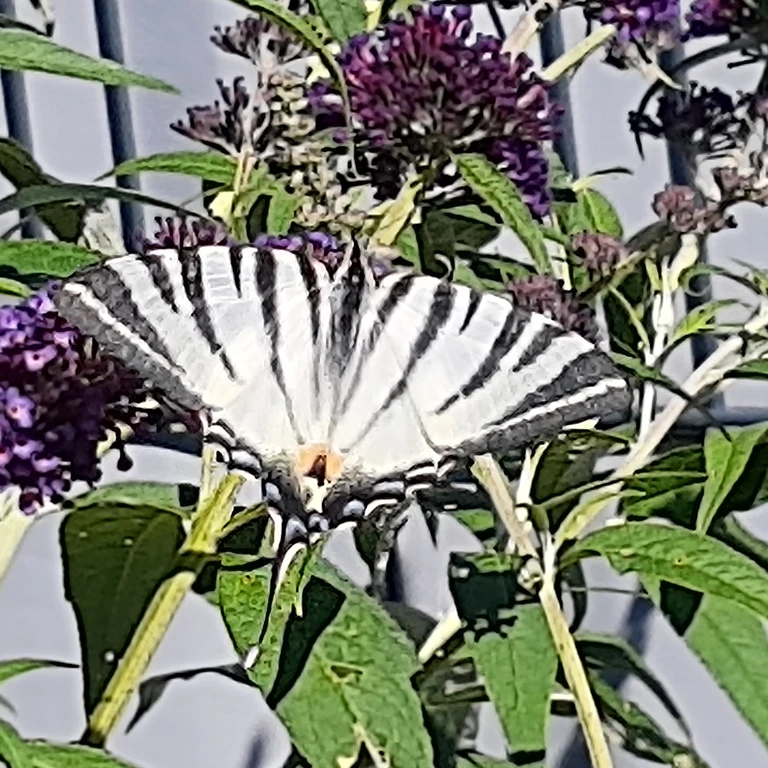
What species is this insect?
Iphiclides podalirius
